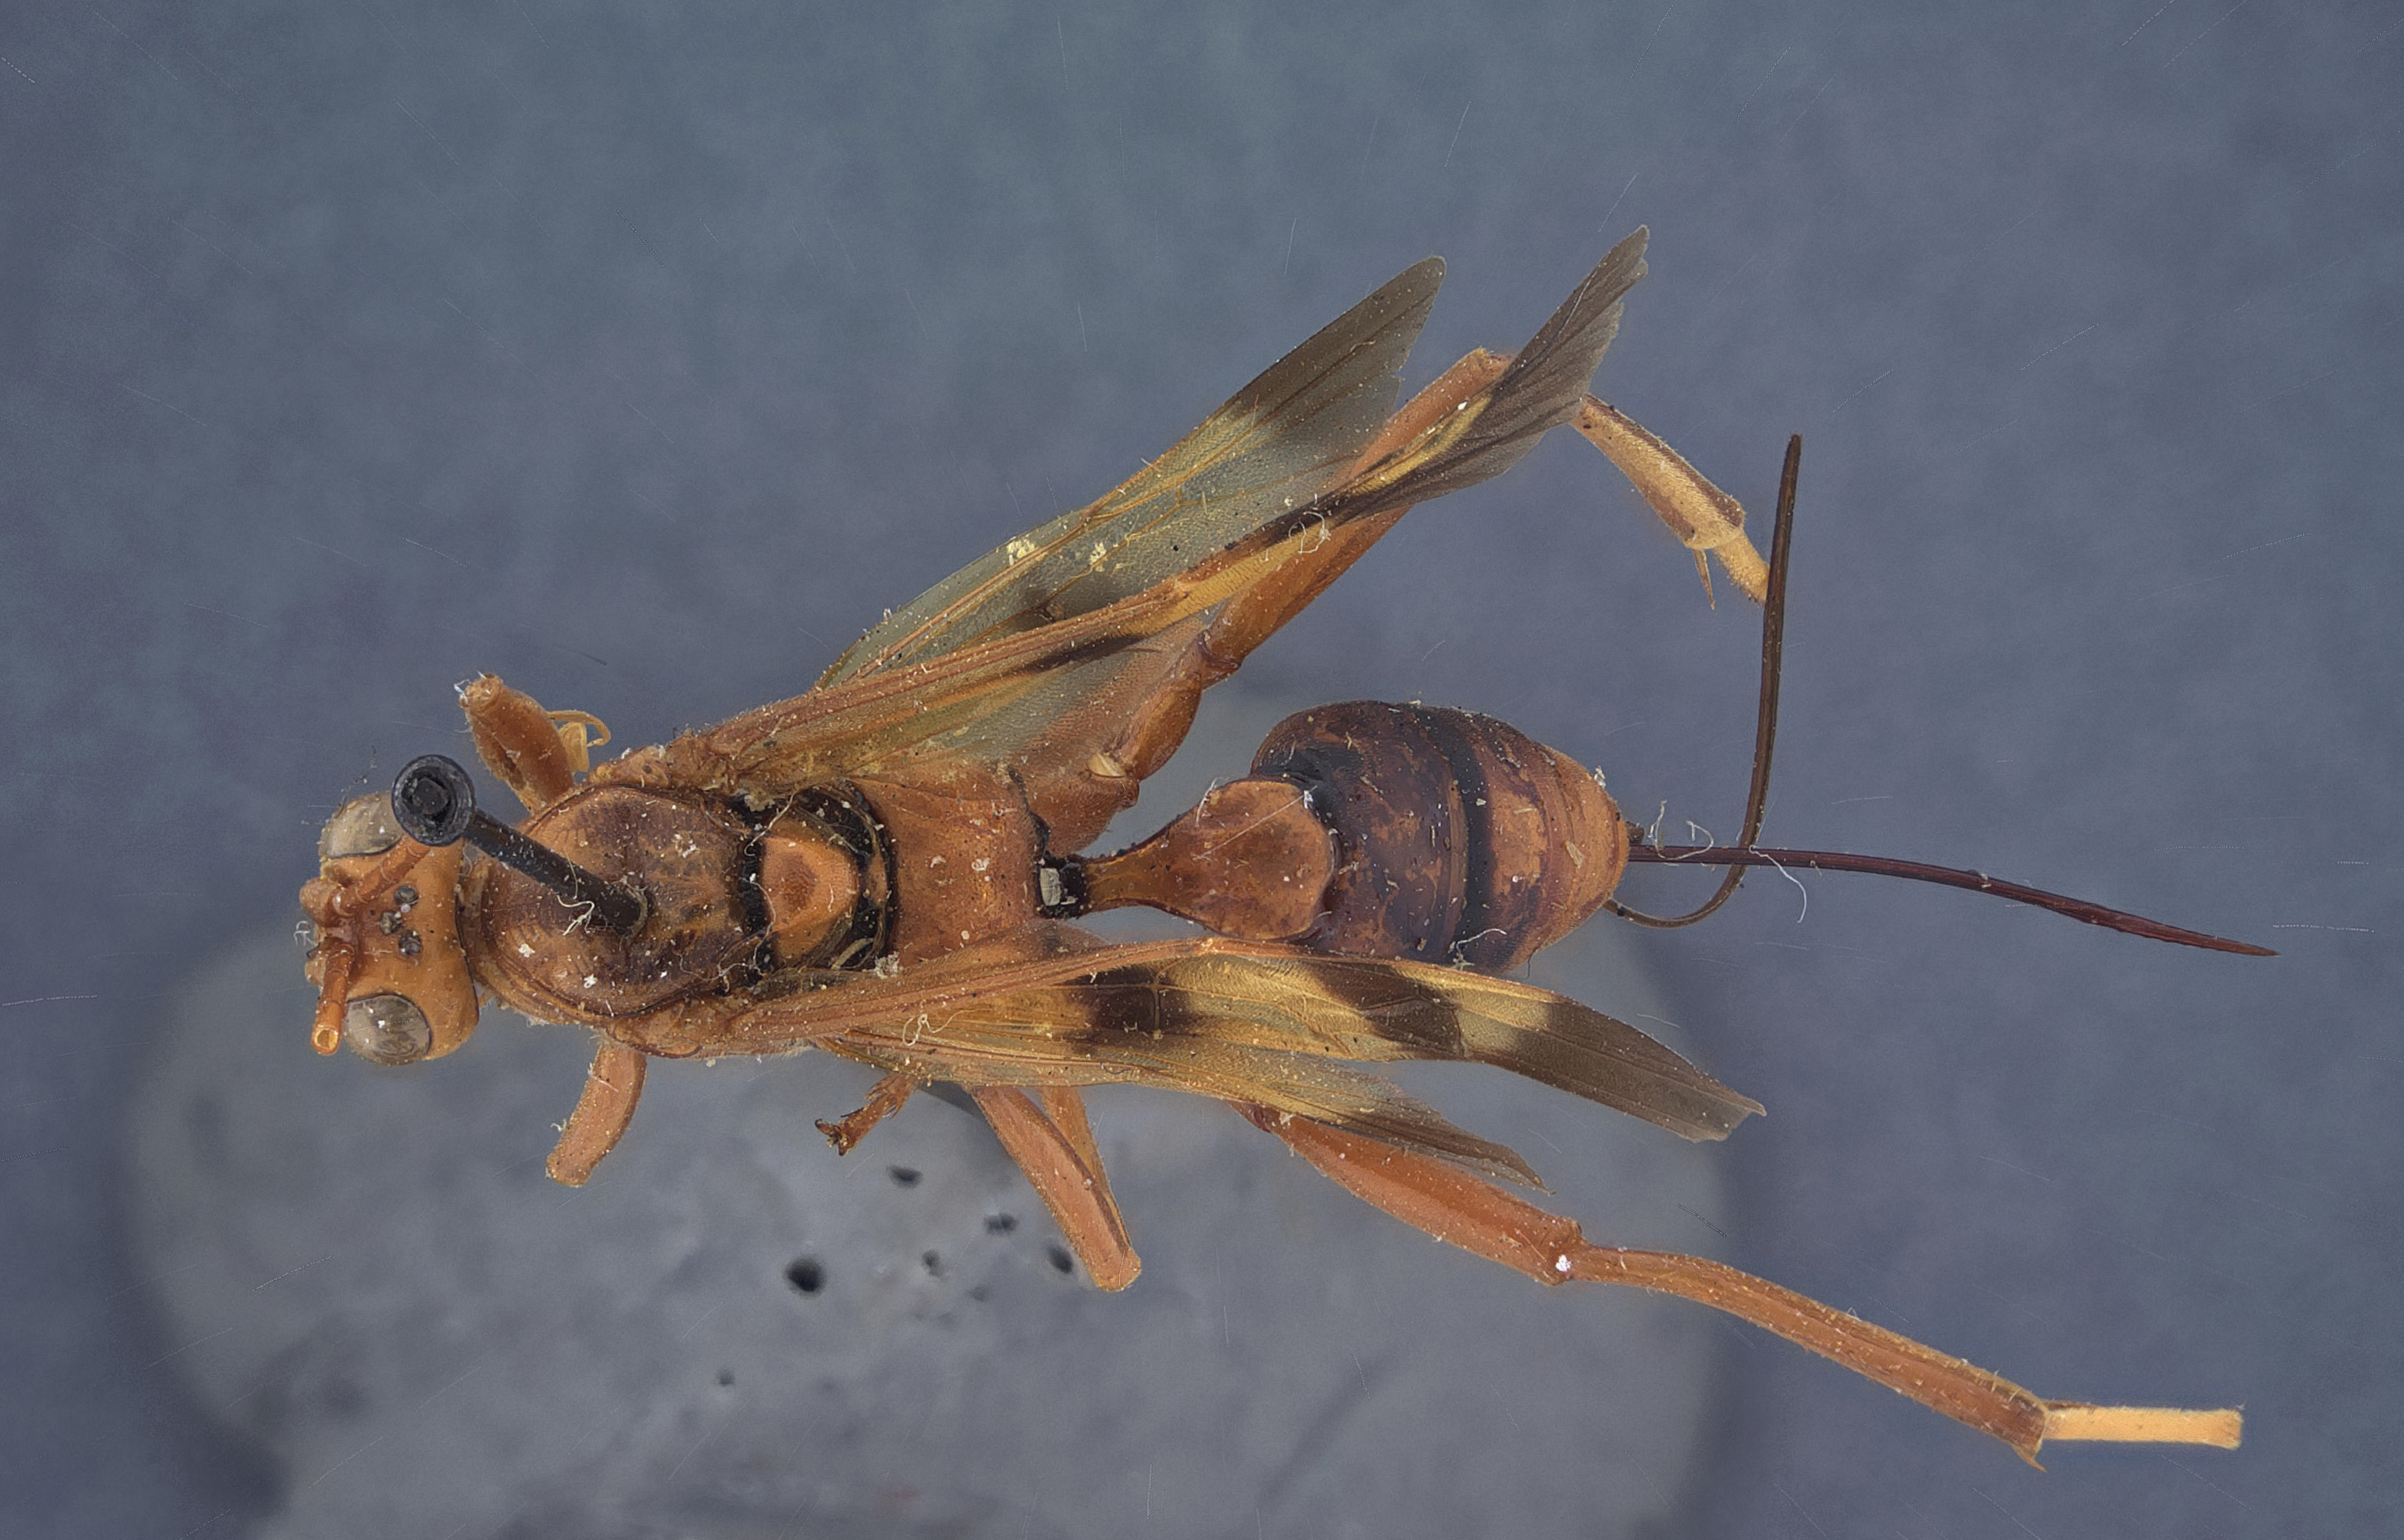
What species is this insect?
Compsocryptus pallens
